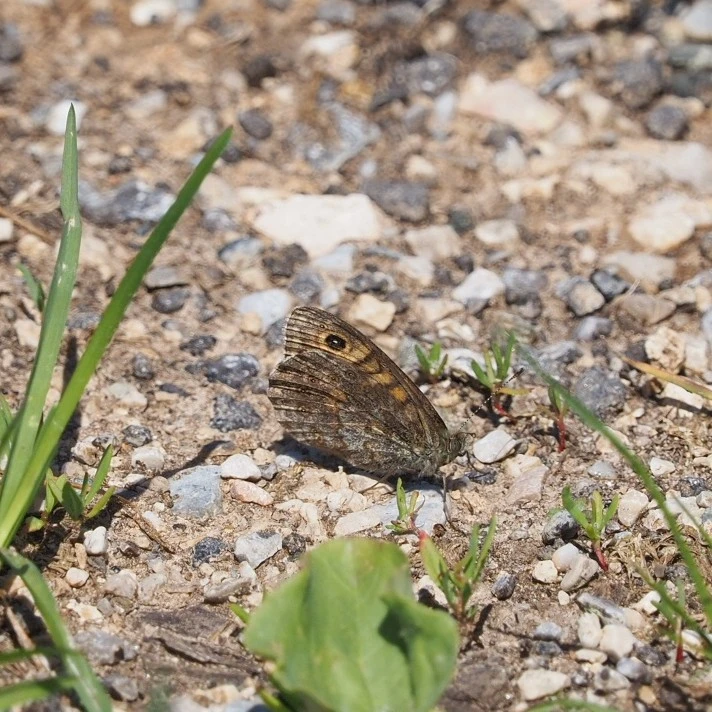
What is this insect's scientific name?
Lasiommata megera (also Pararge megera)
